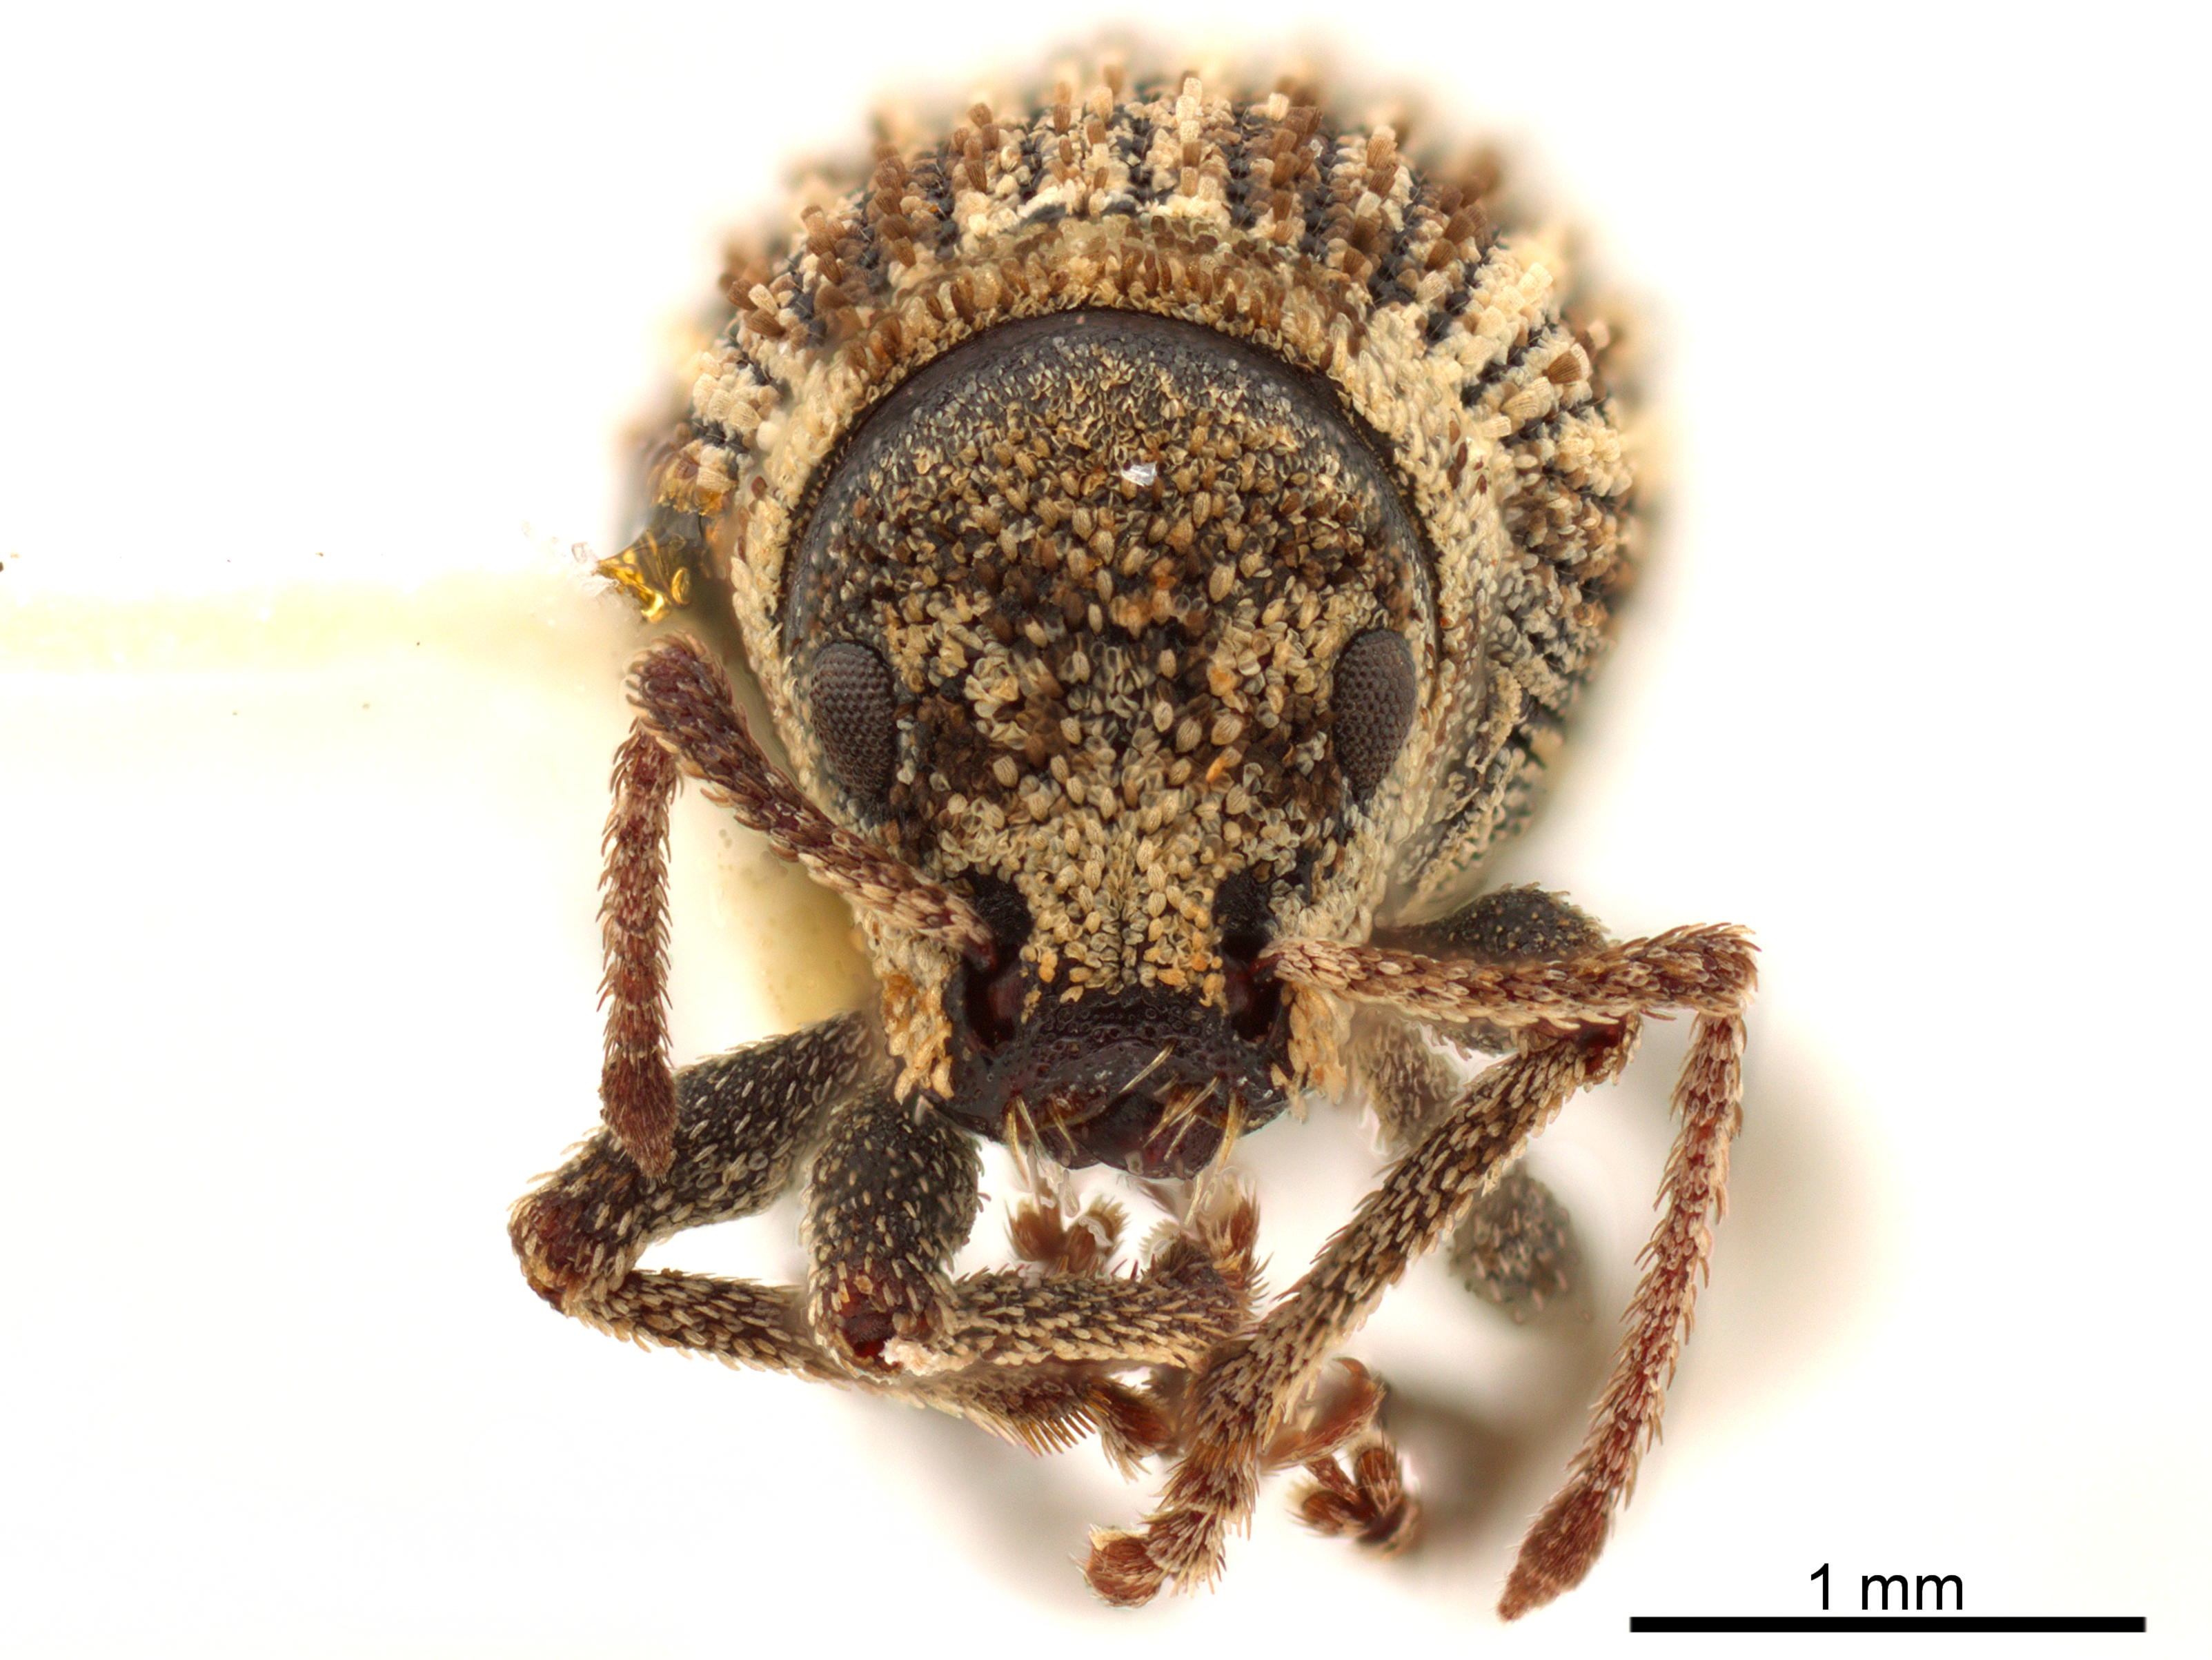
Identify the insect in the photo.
Aragnomus griseus
